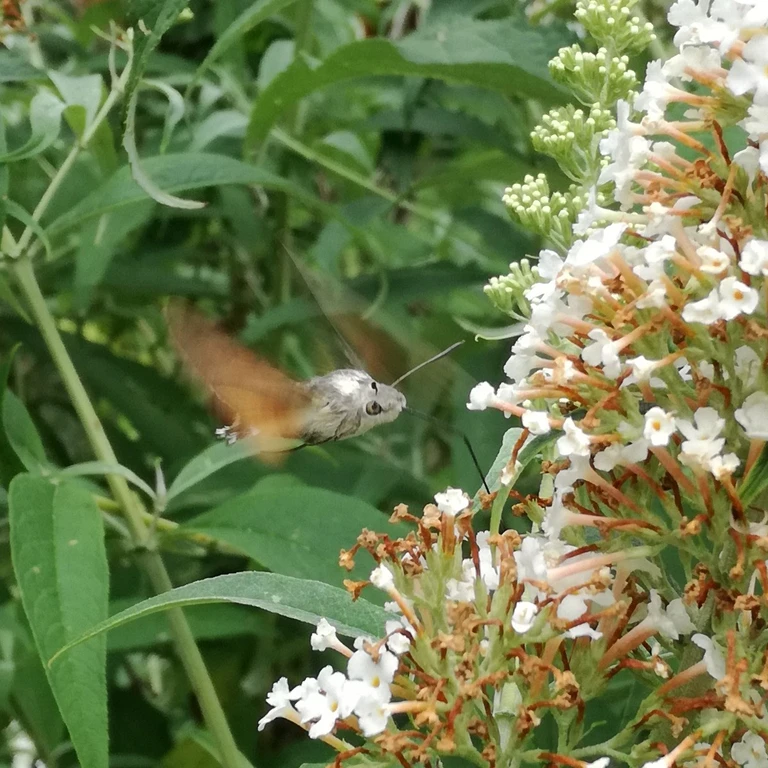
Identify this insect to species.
Macroglossum stellatarum
